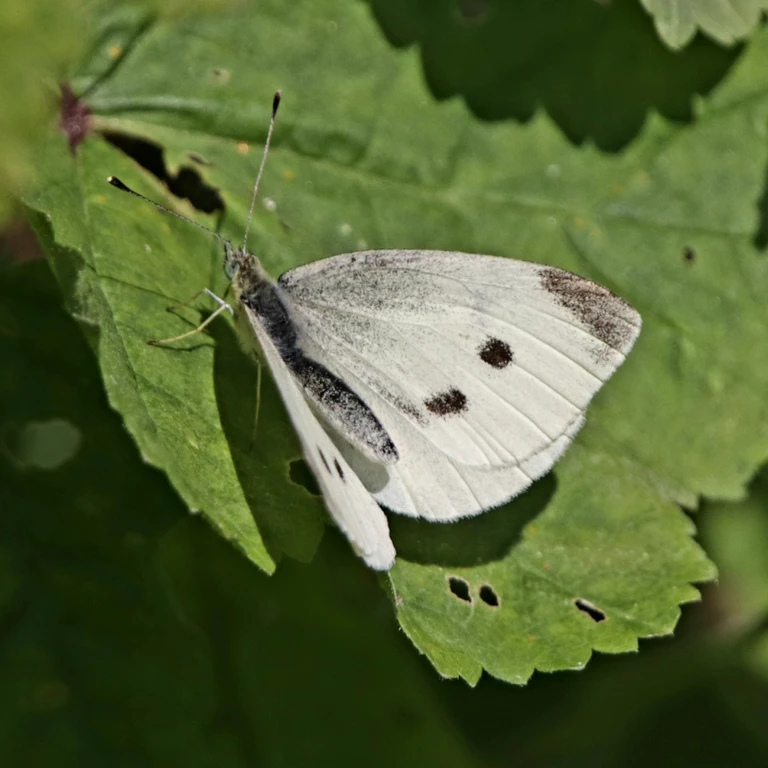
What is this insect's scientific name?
Pieris rapae
